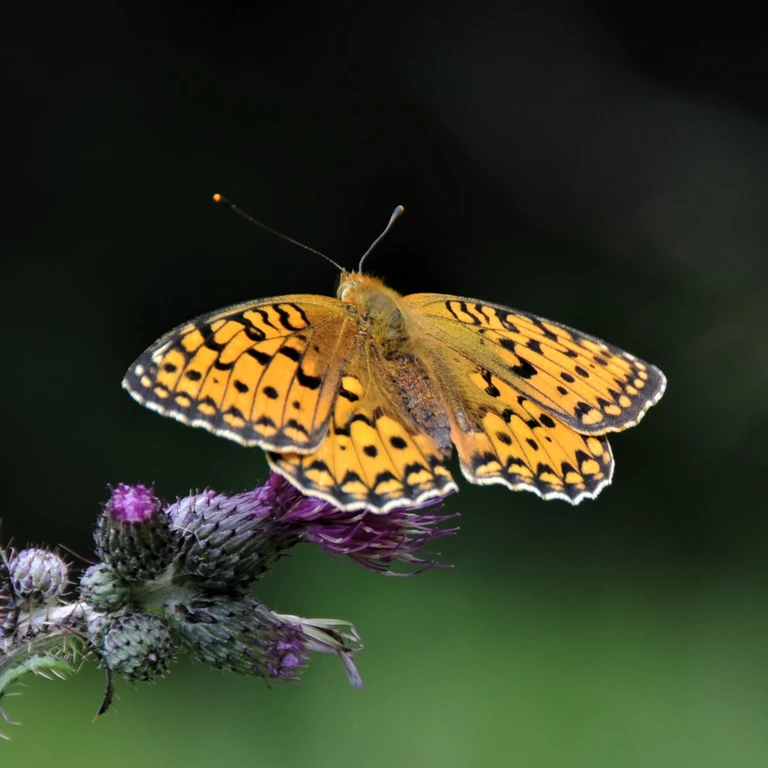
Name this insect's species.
Speyeria aglaja
